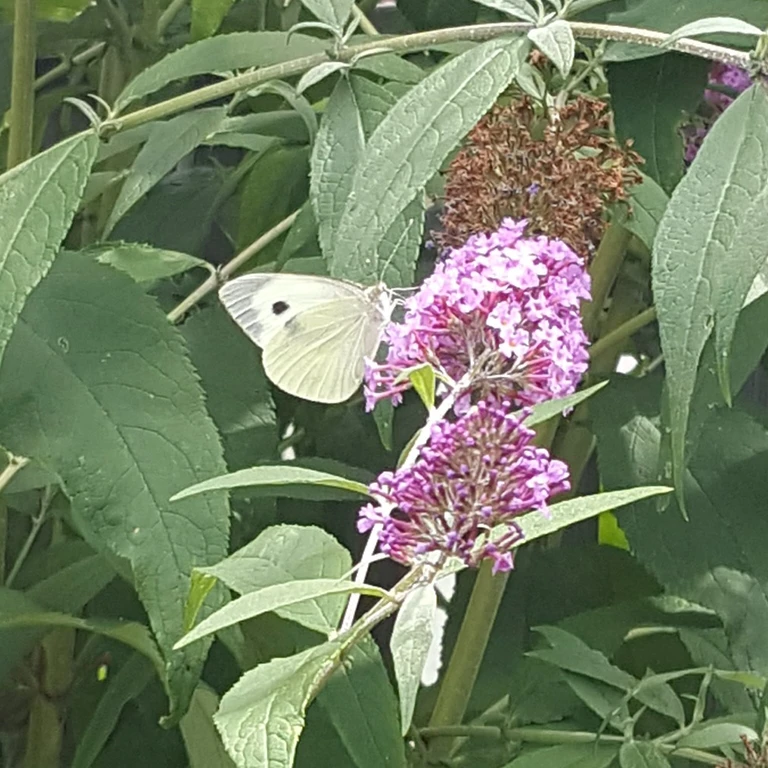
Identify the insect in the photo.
Pieris brassicae
